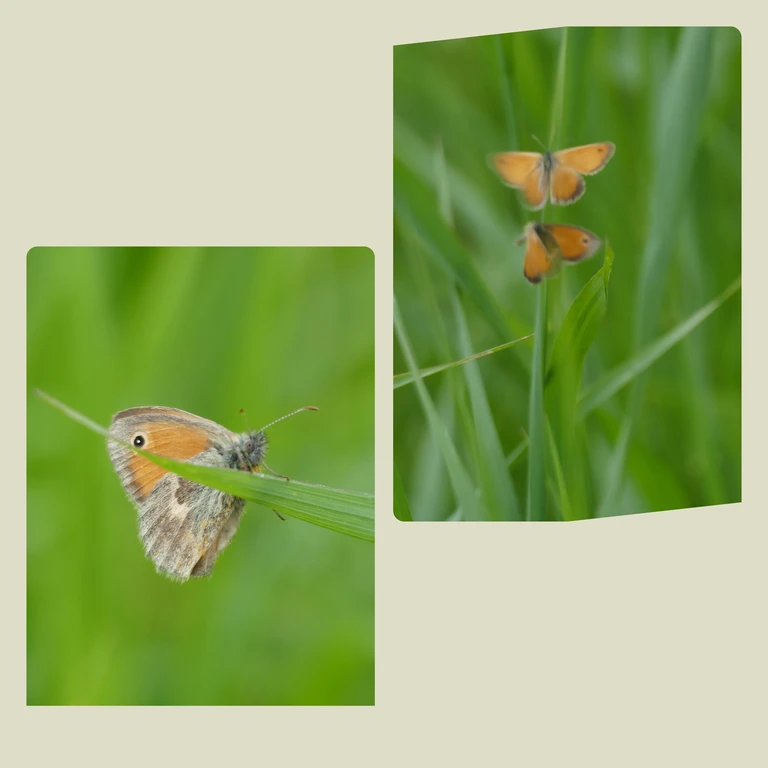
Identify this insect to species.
Coenonympha pamphilus
